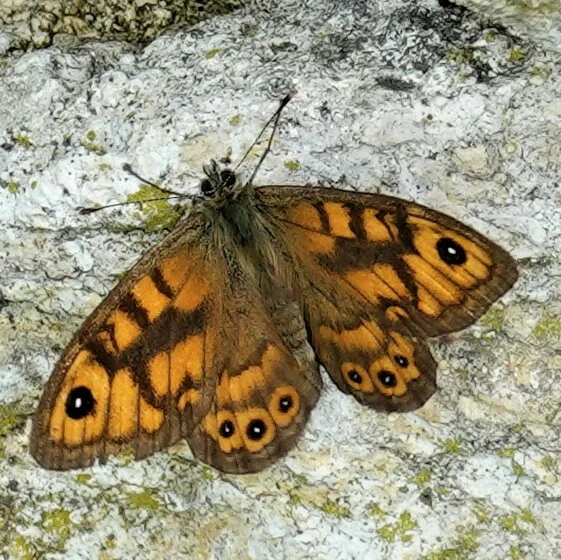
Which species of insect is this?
Lasiommata megera (also Pararge megera)
